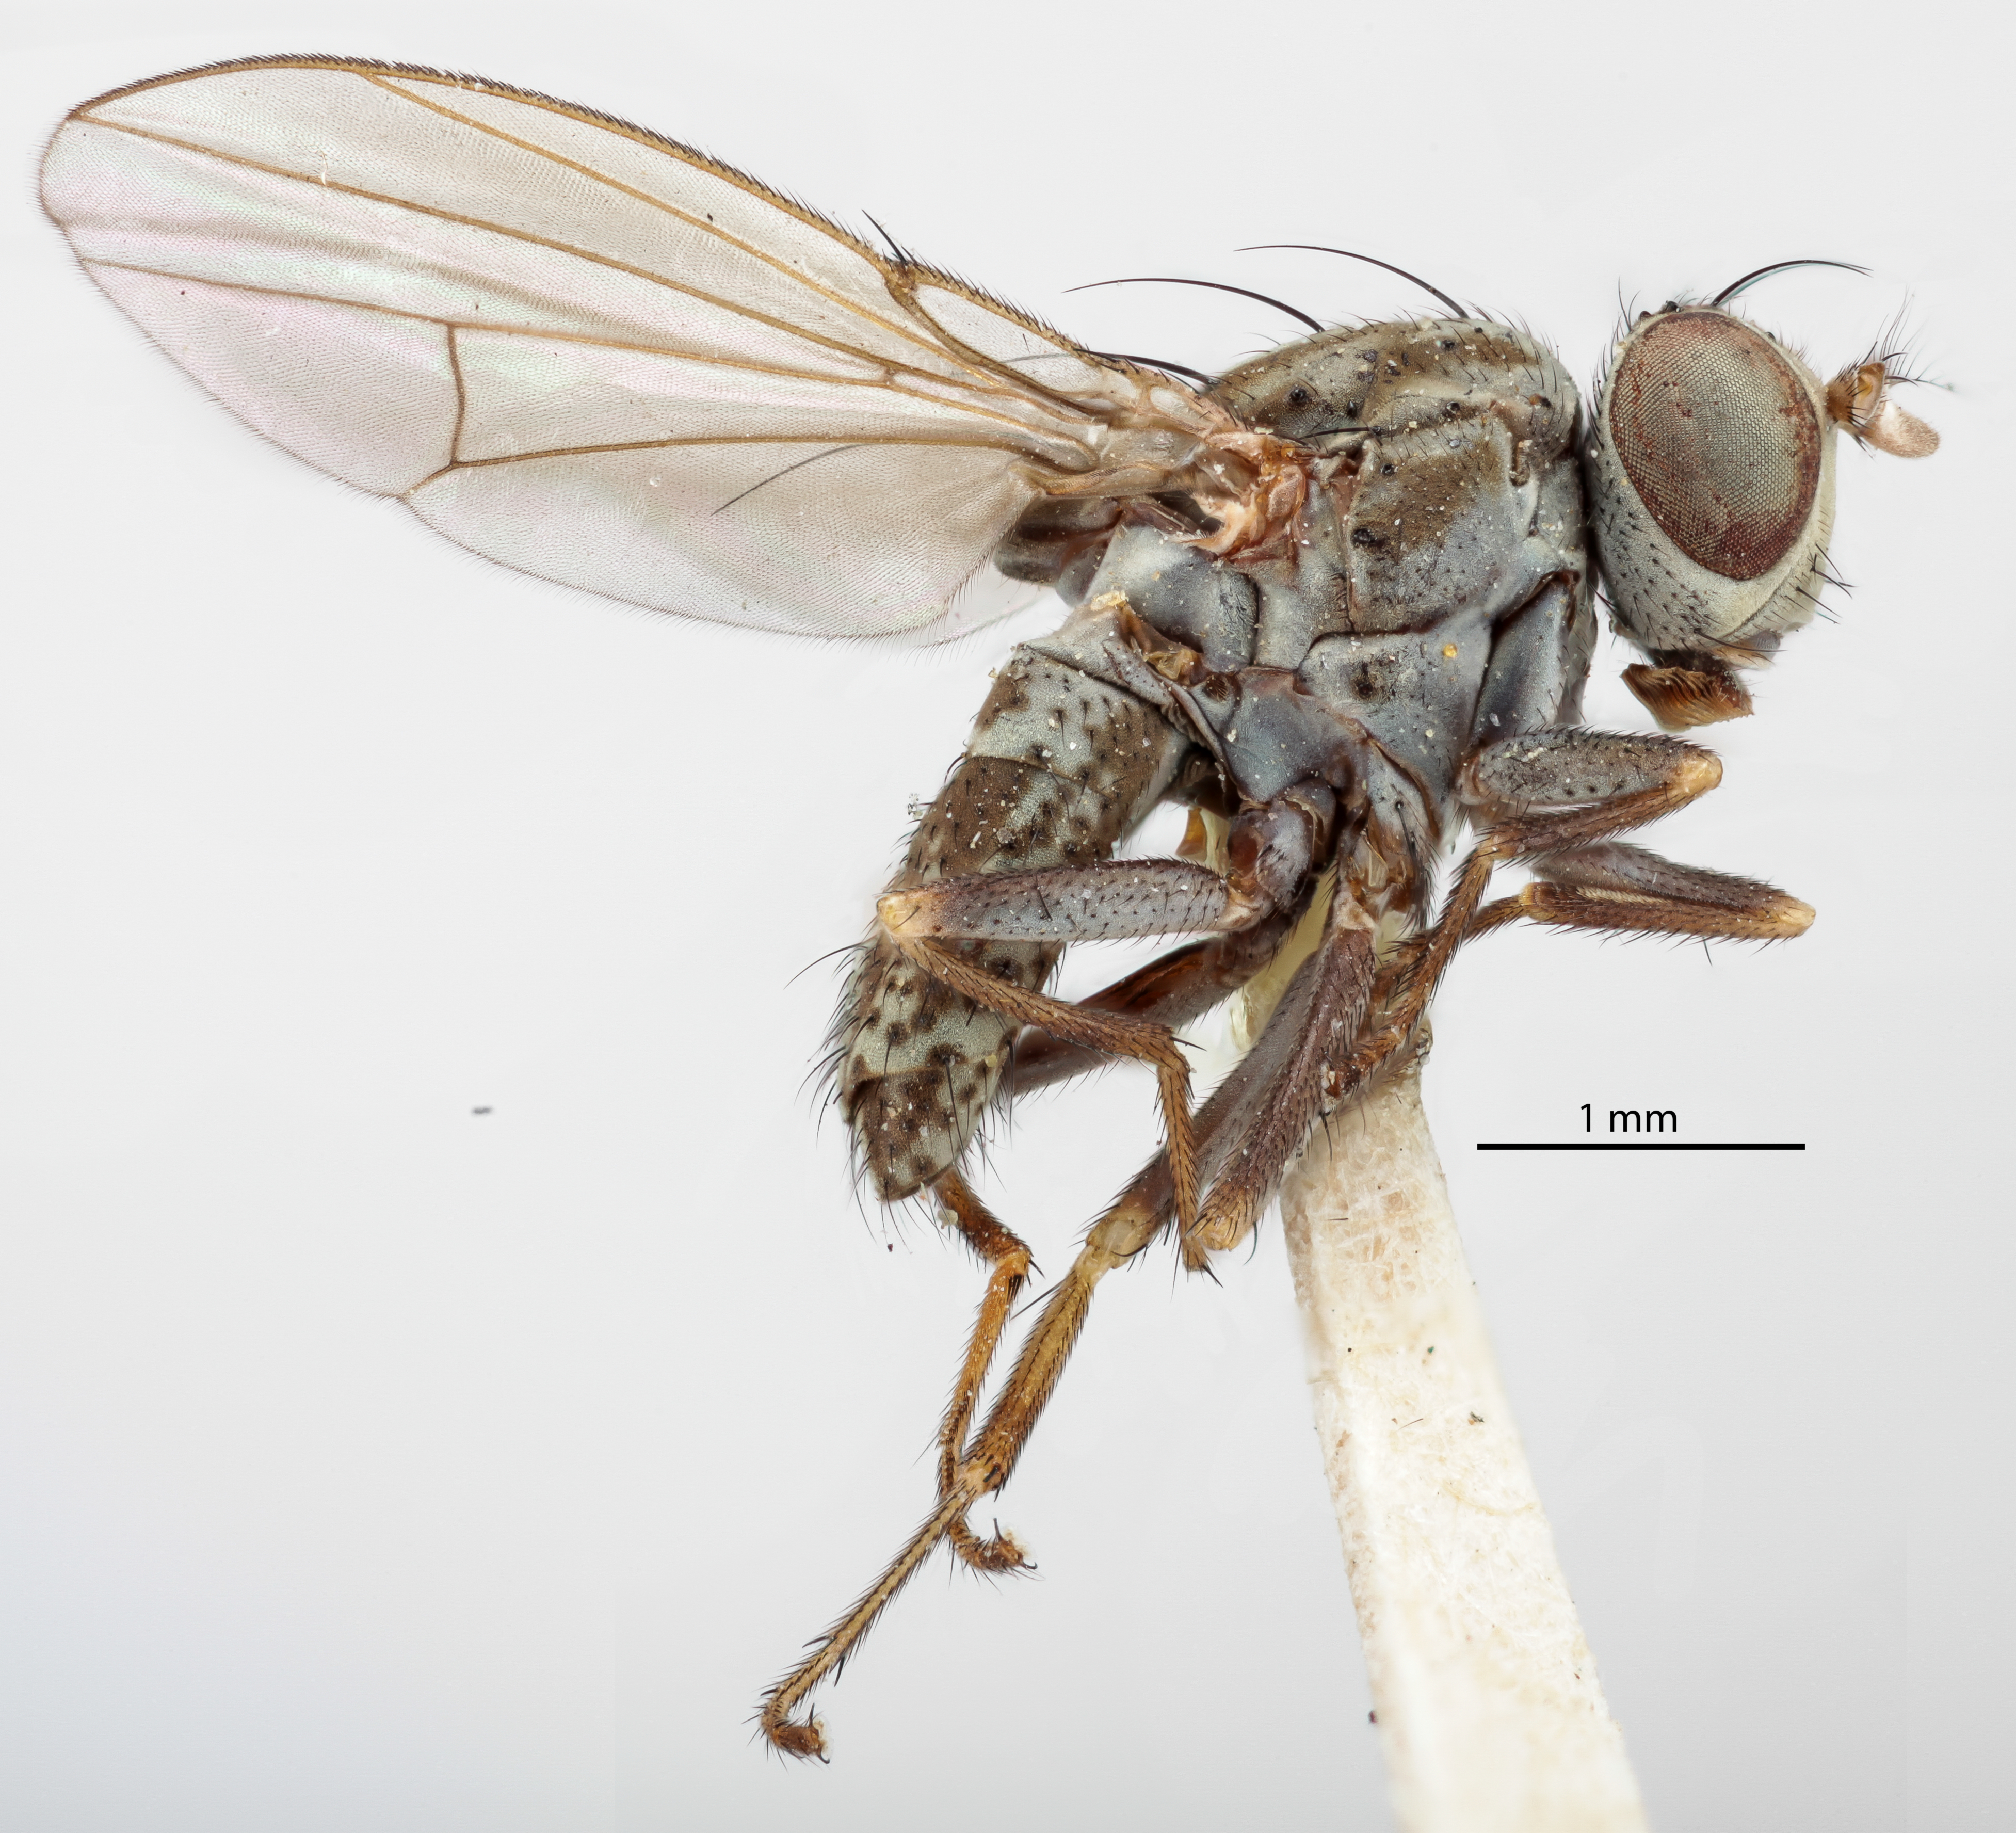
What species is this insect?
Notiphila virgata
